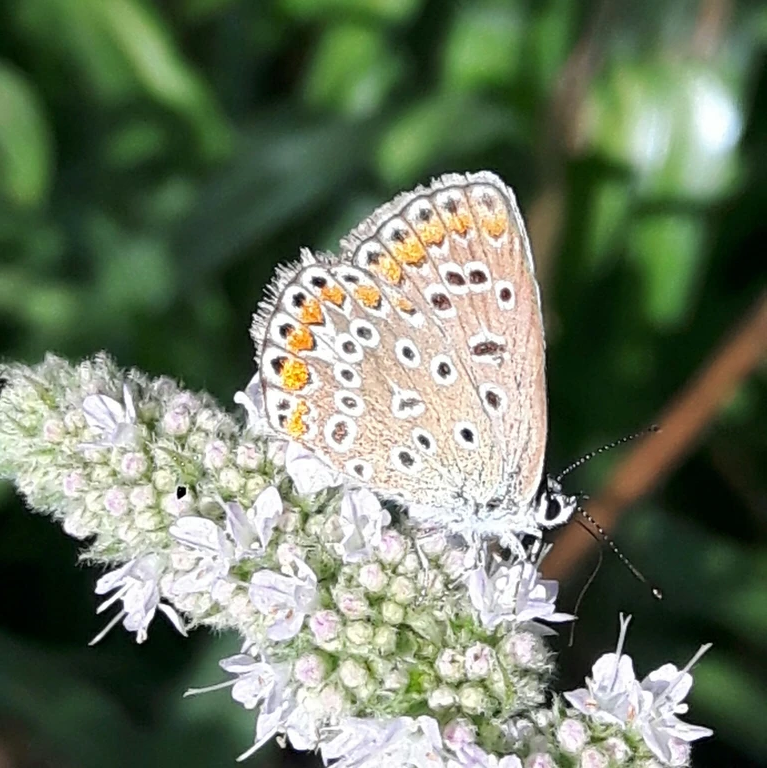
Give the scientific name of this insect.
Polyommatus icarus
